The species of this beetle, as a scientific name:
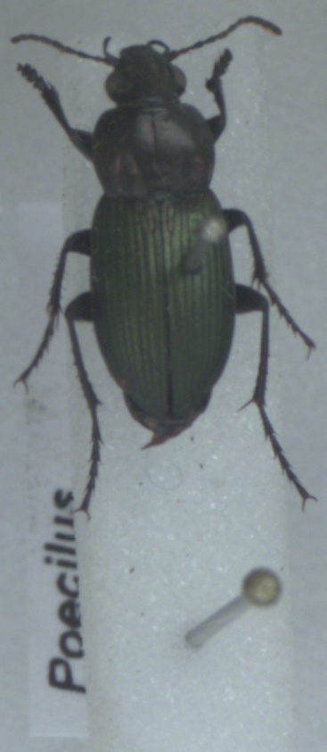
Poecilus kugelanni
